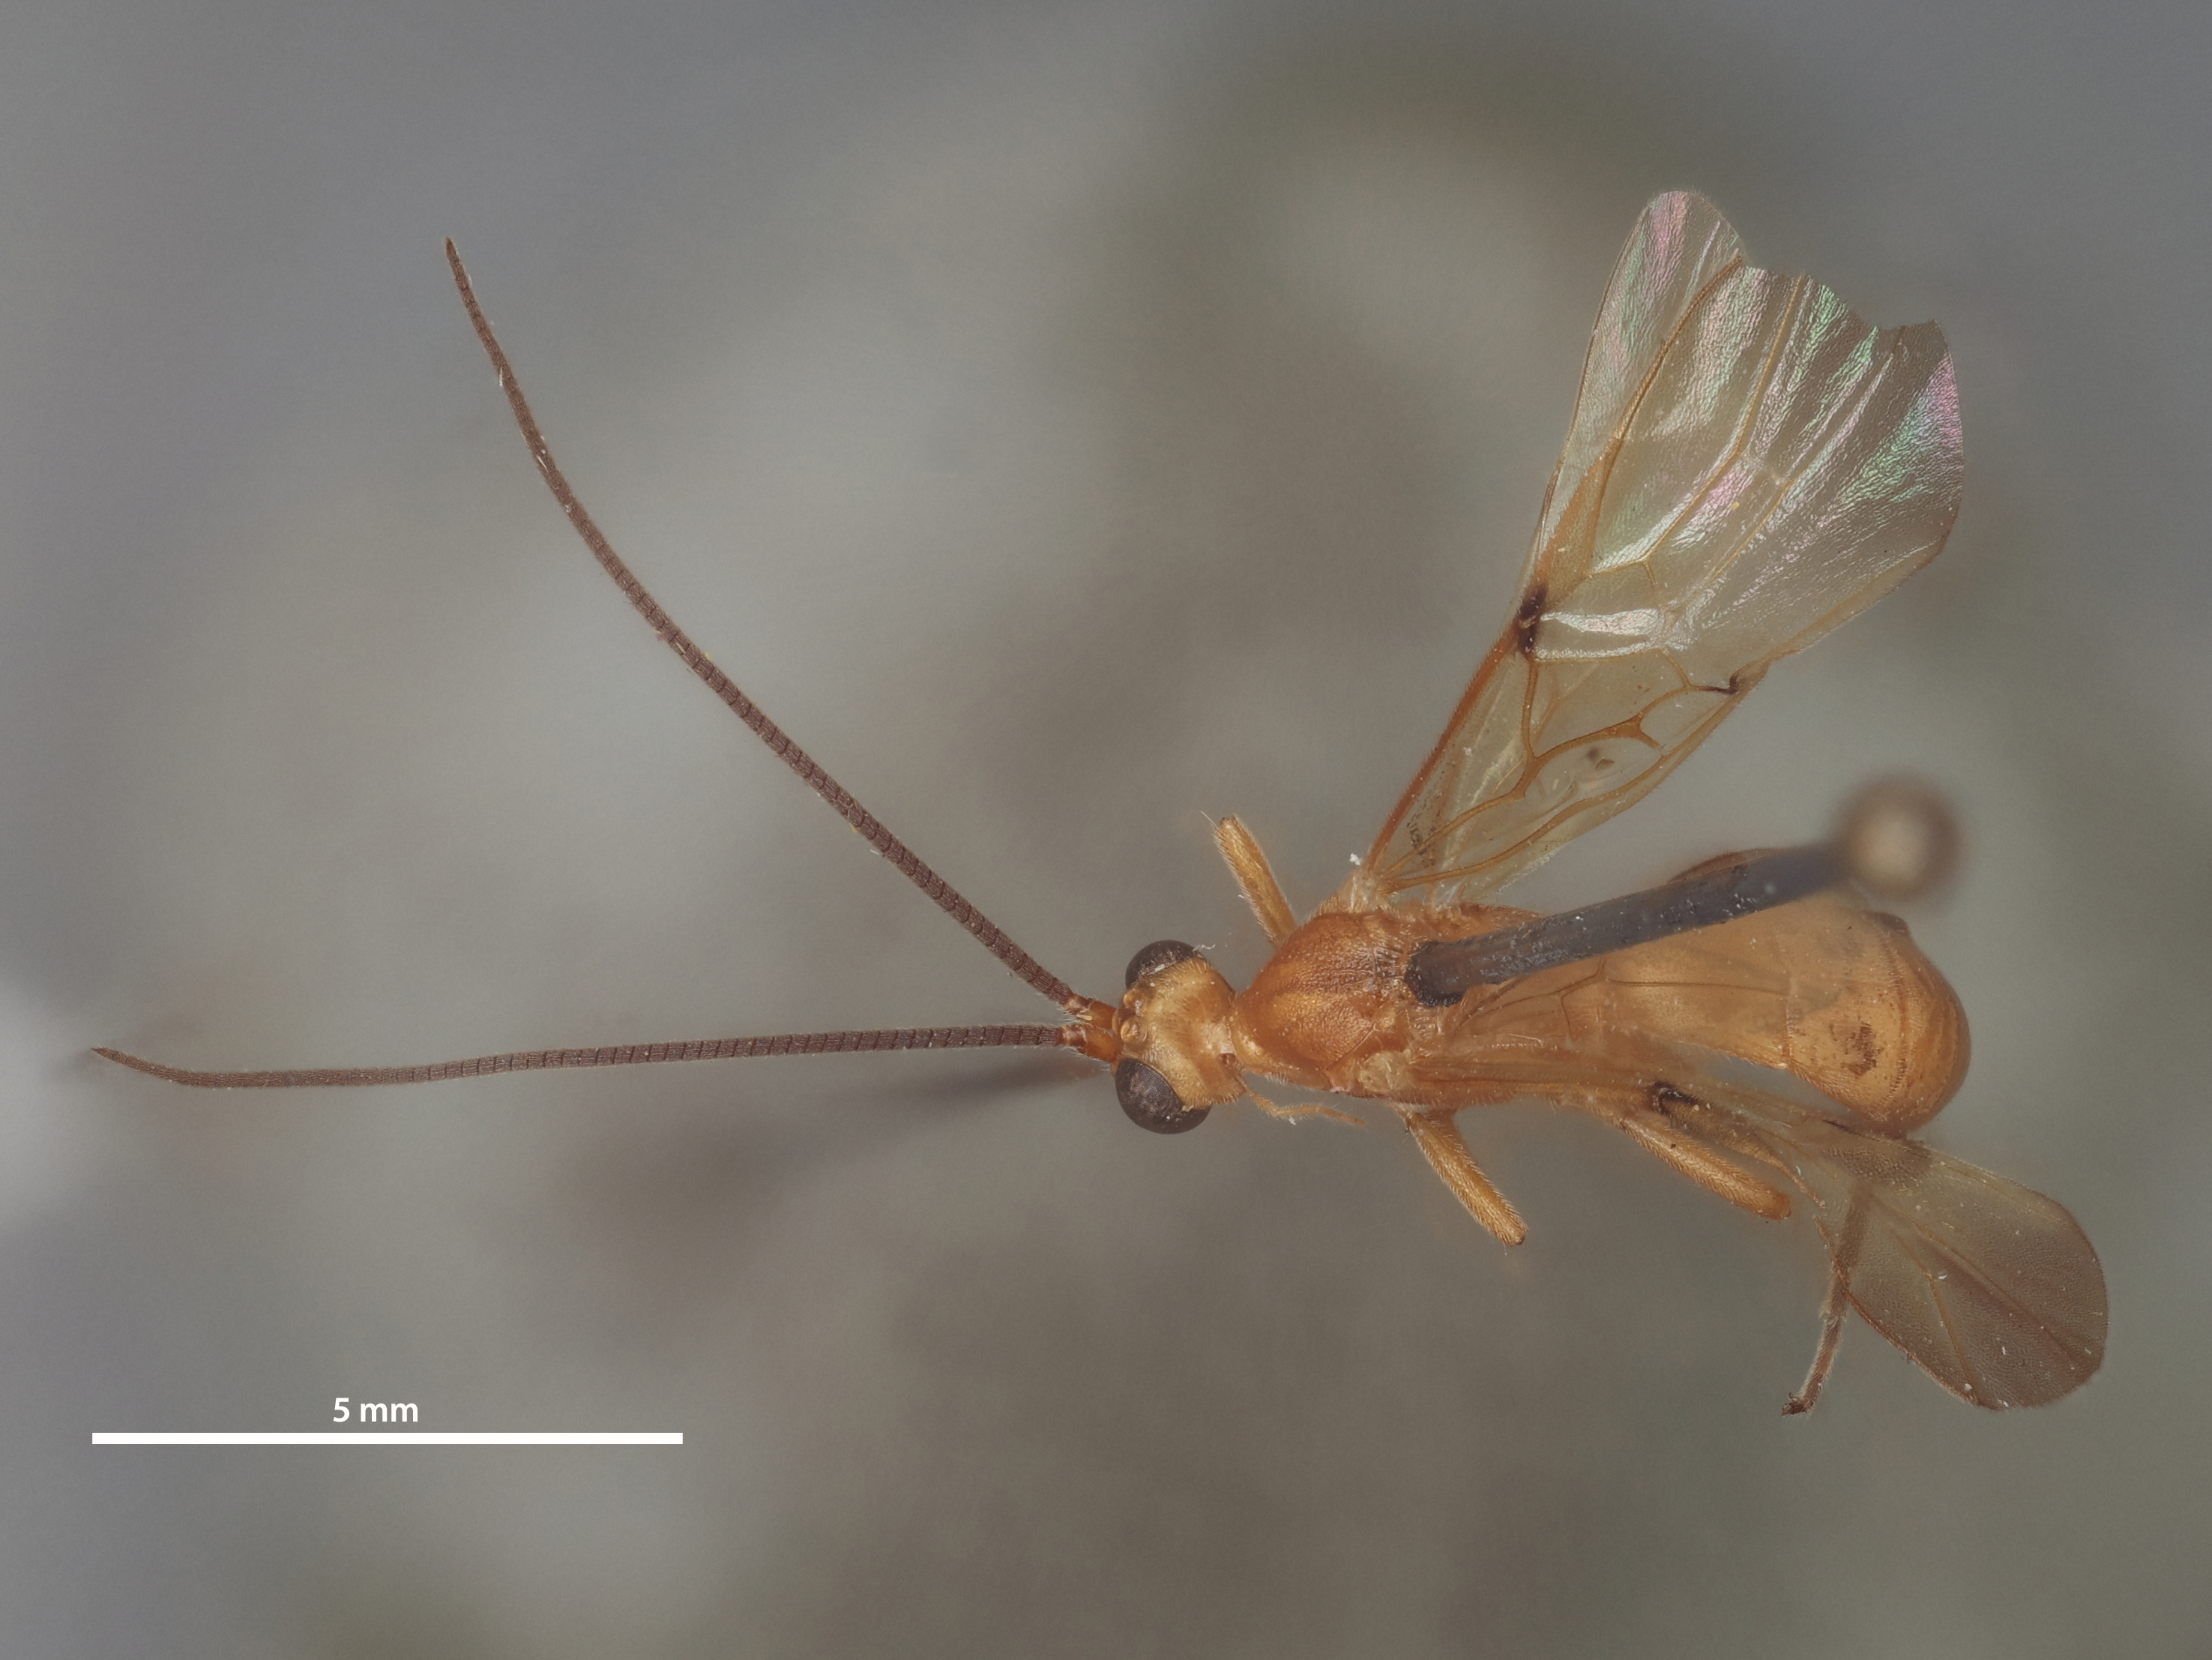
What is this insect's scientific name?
Aleiodes bakeri
